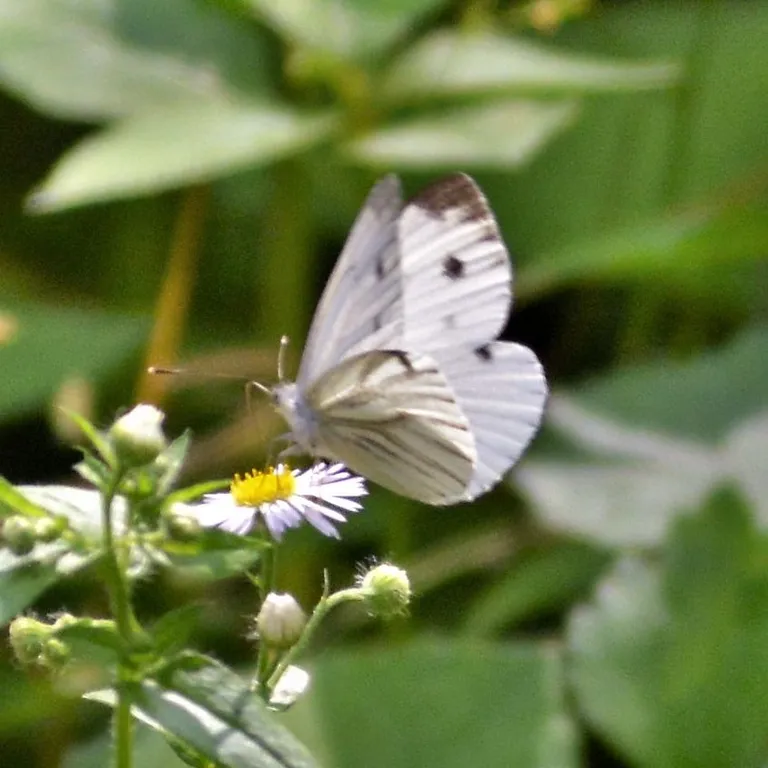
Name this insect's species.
Pieris napi
